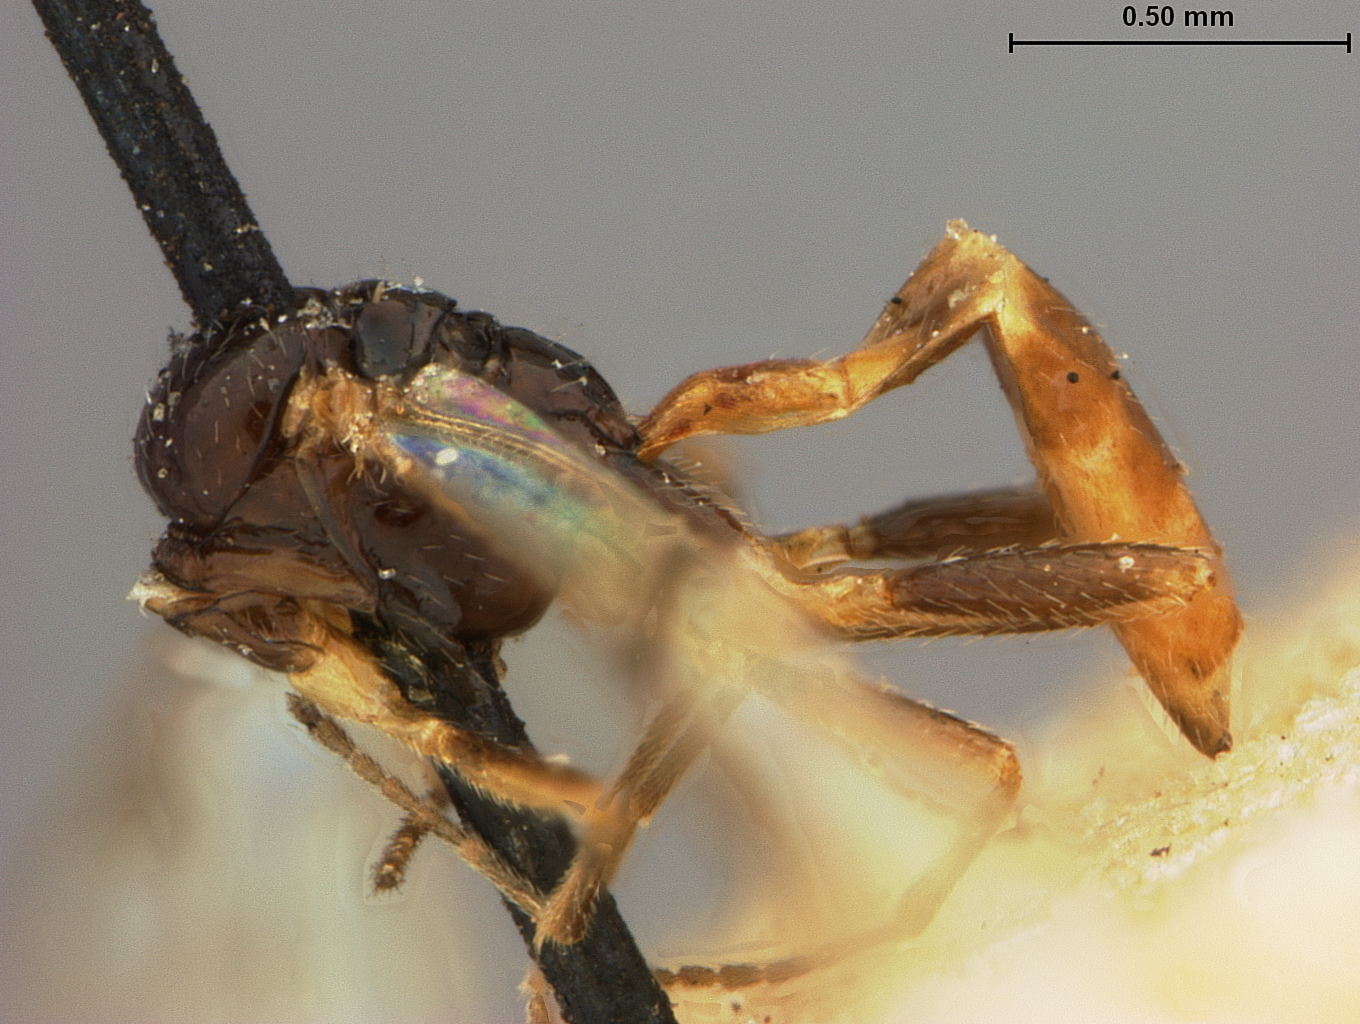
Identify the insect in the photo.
Aphidius confusus
